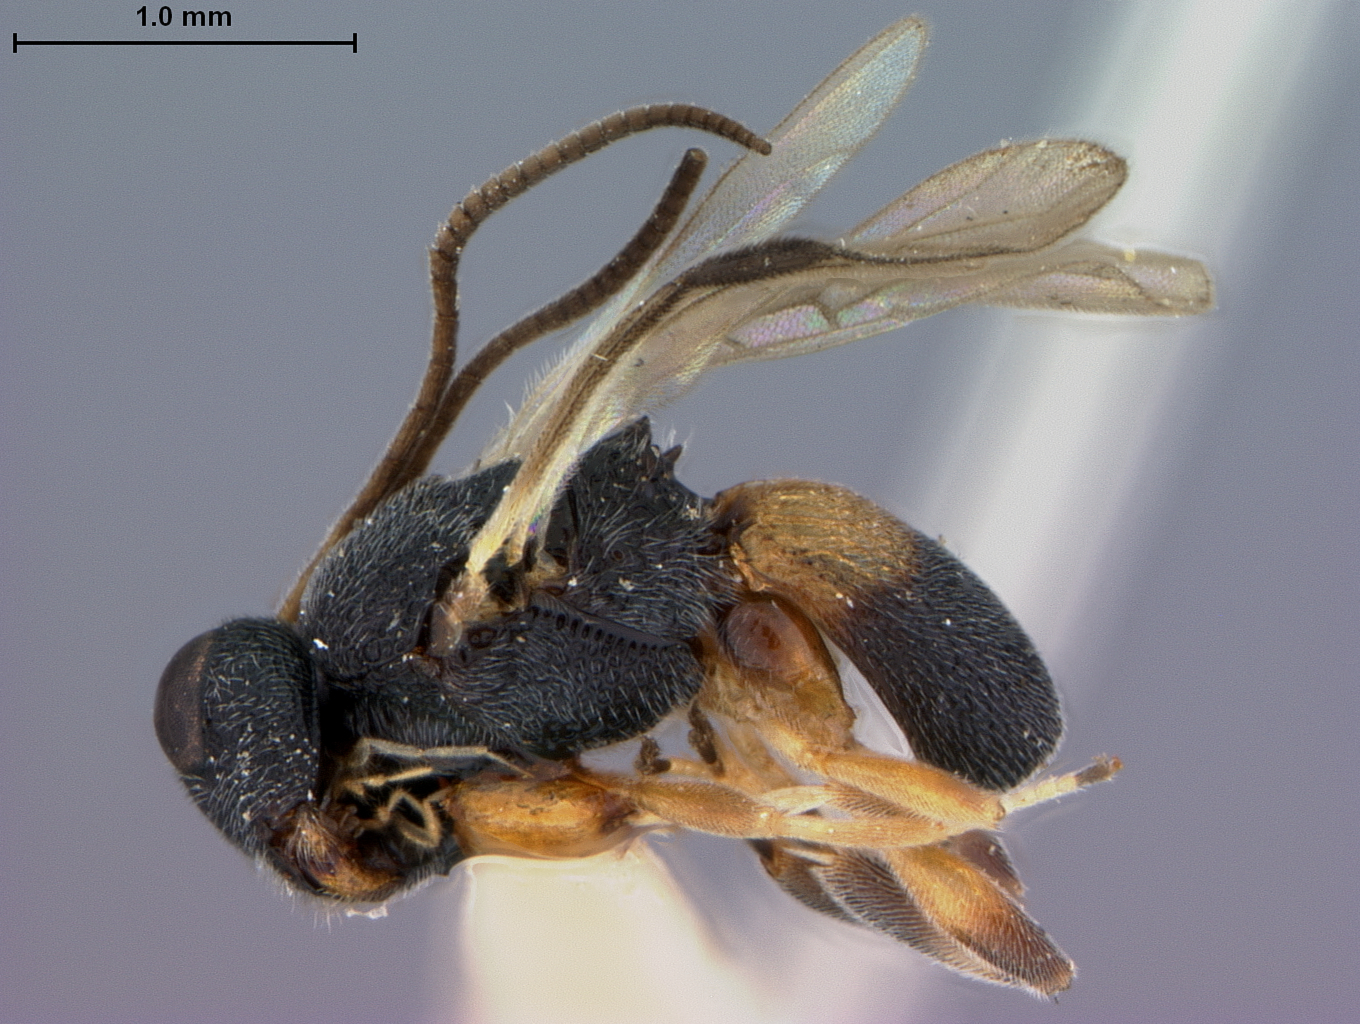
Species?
Ascogaster inconspicuus
